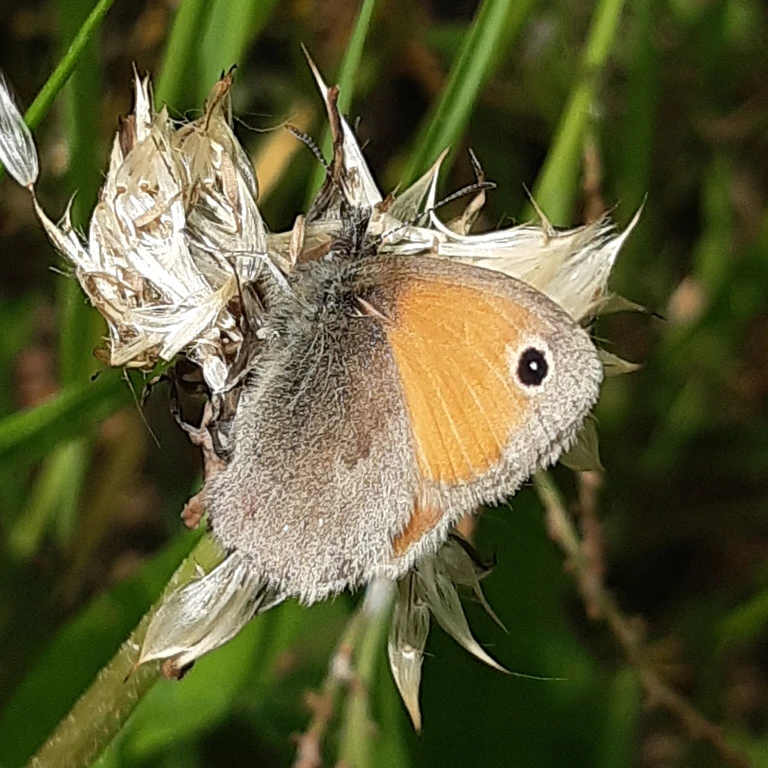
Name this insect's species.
Coenonympha pamphilus
